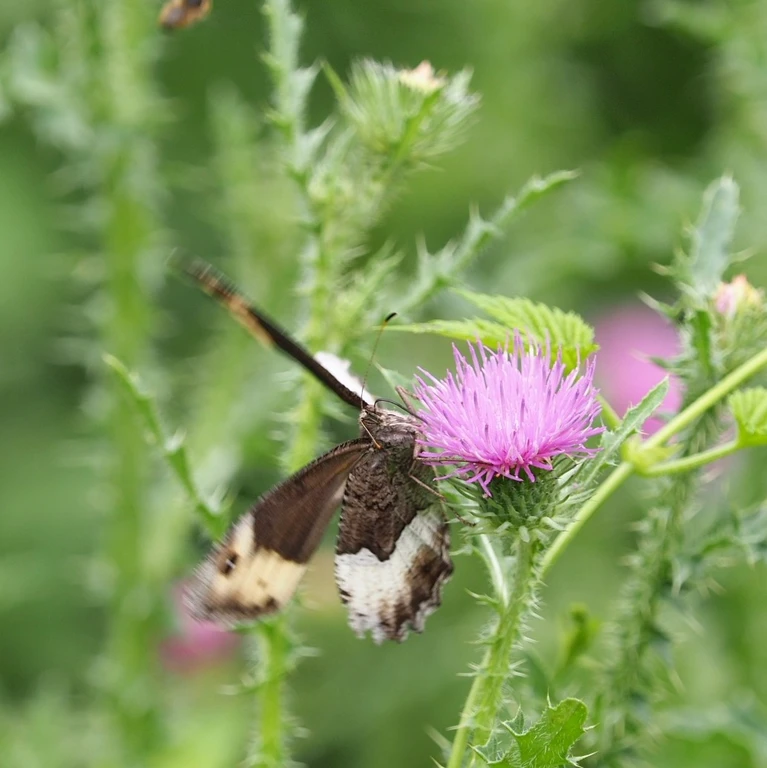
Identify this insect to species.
Hipparchia alcyone
